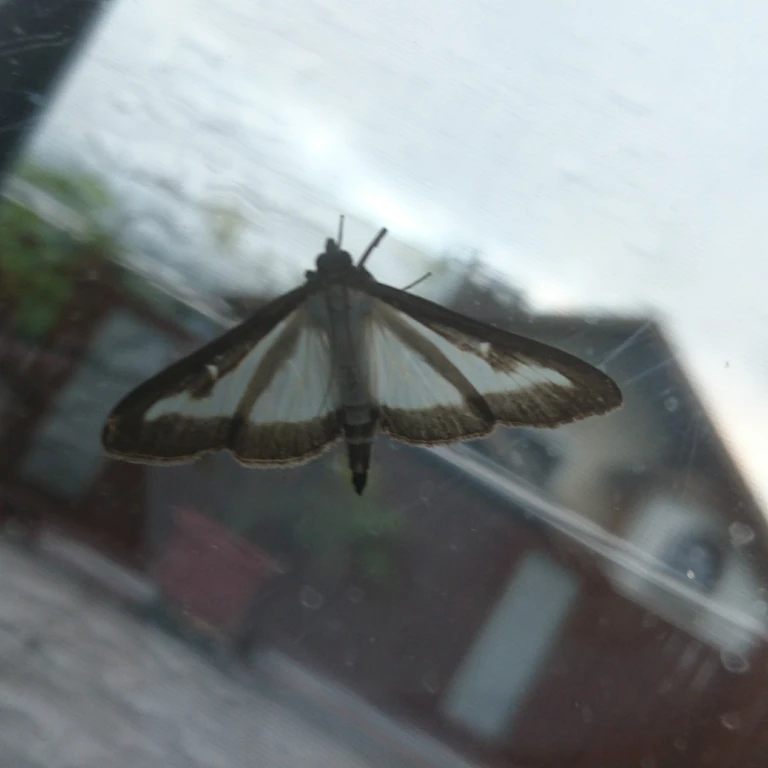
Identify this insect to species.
Cydalima perspectalis
